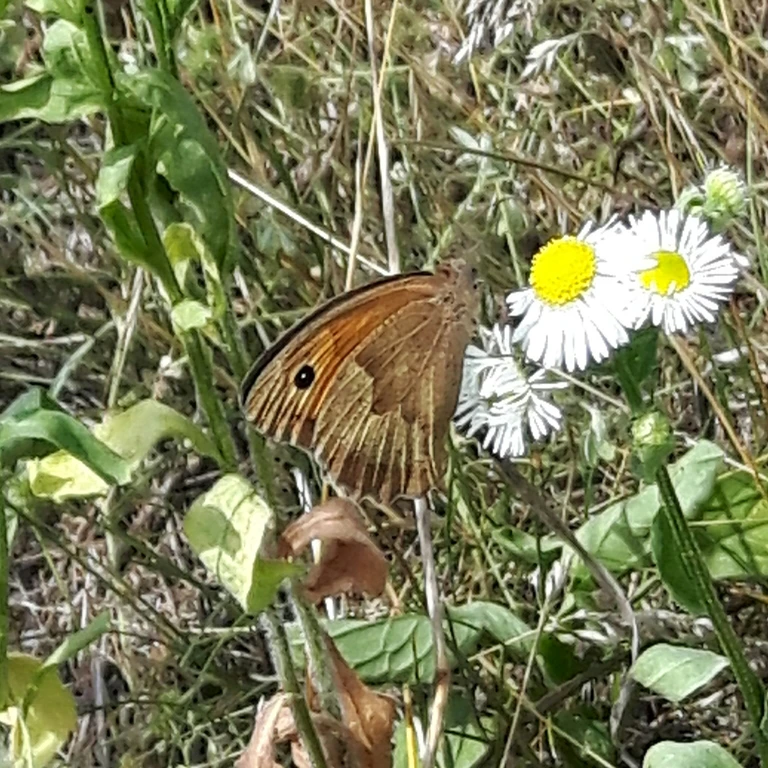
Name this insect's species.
Maniola jurtina
